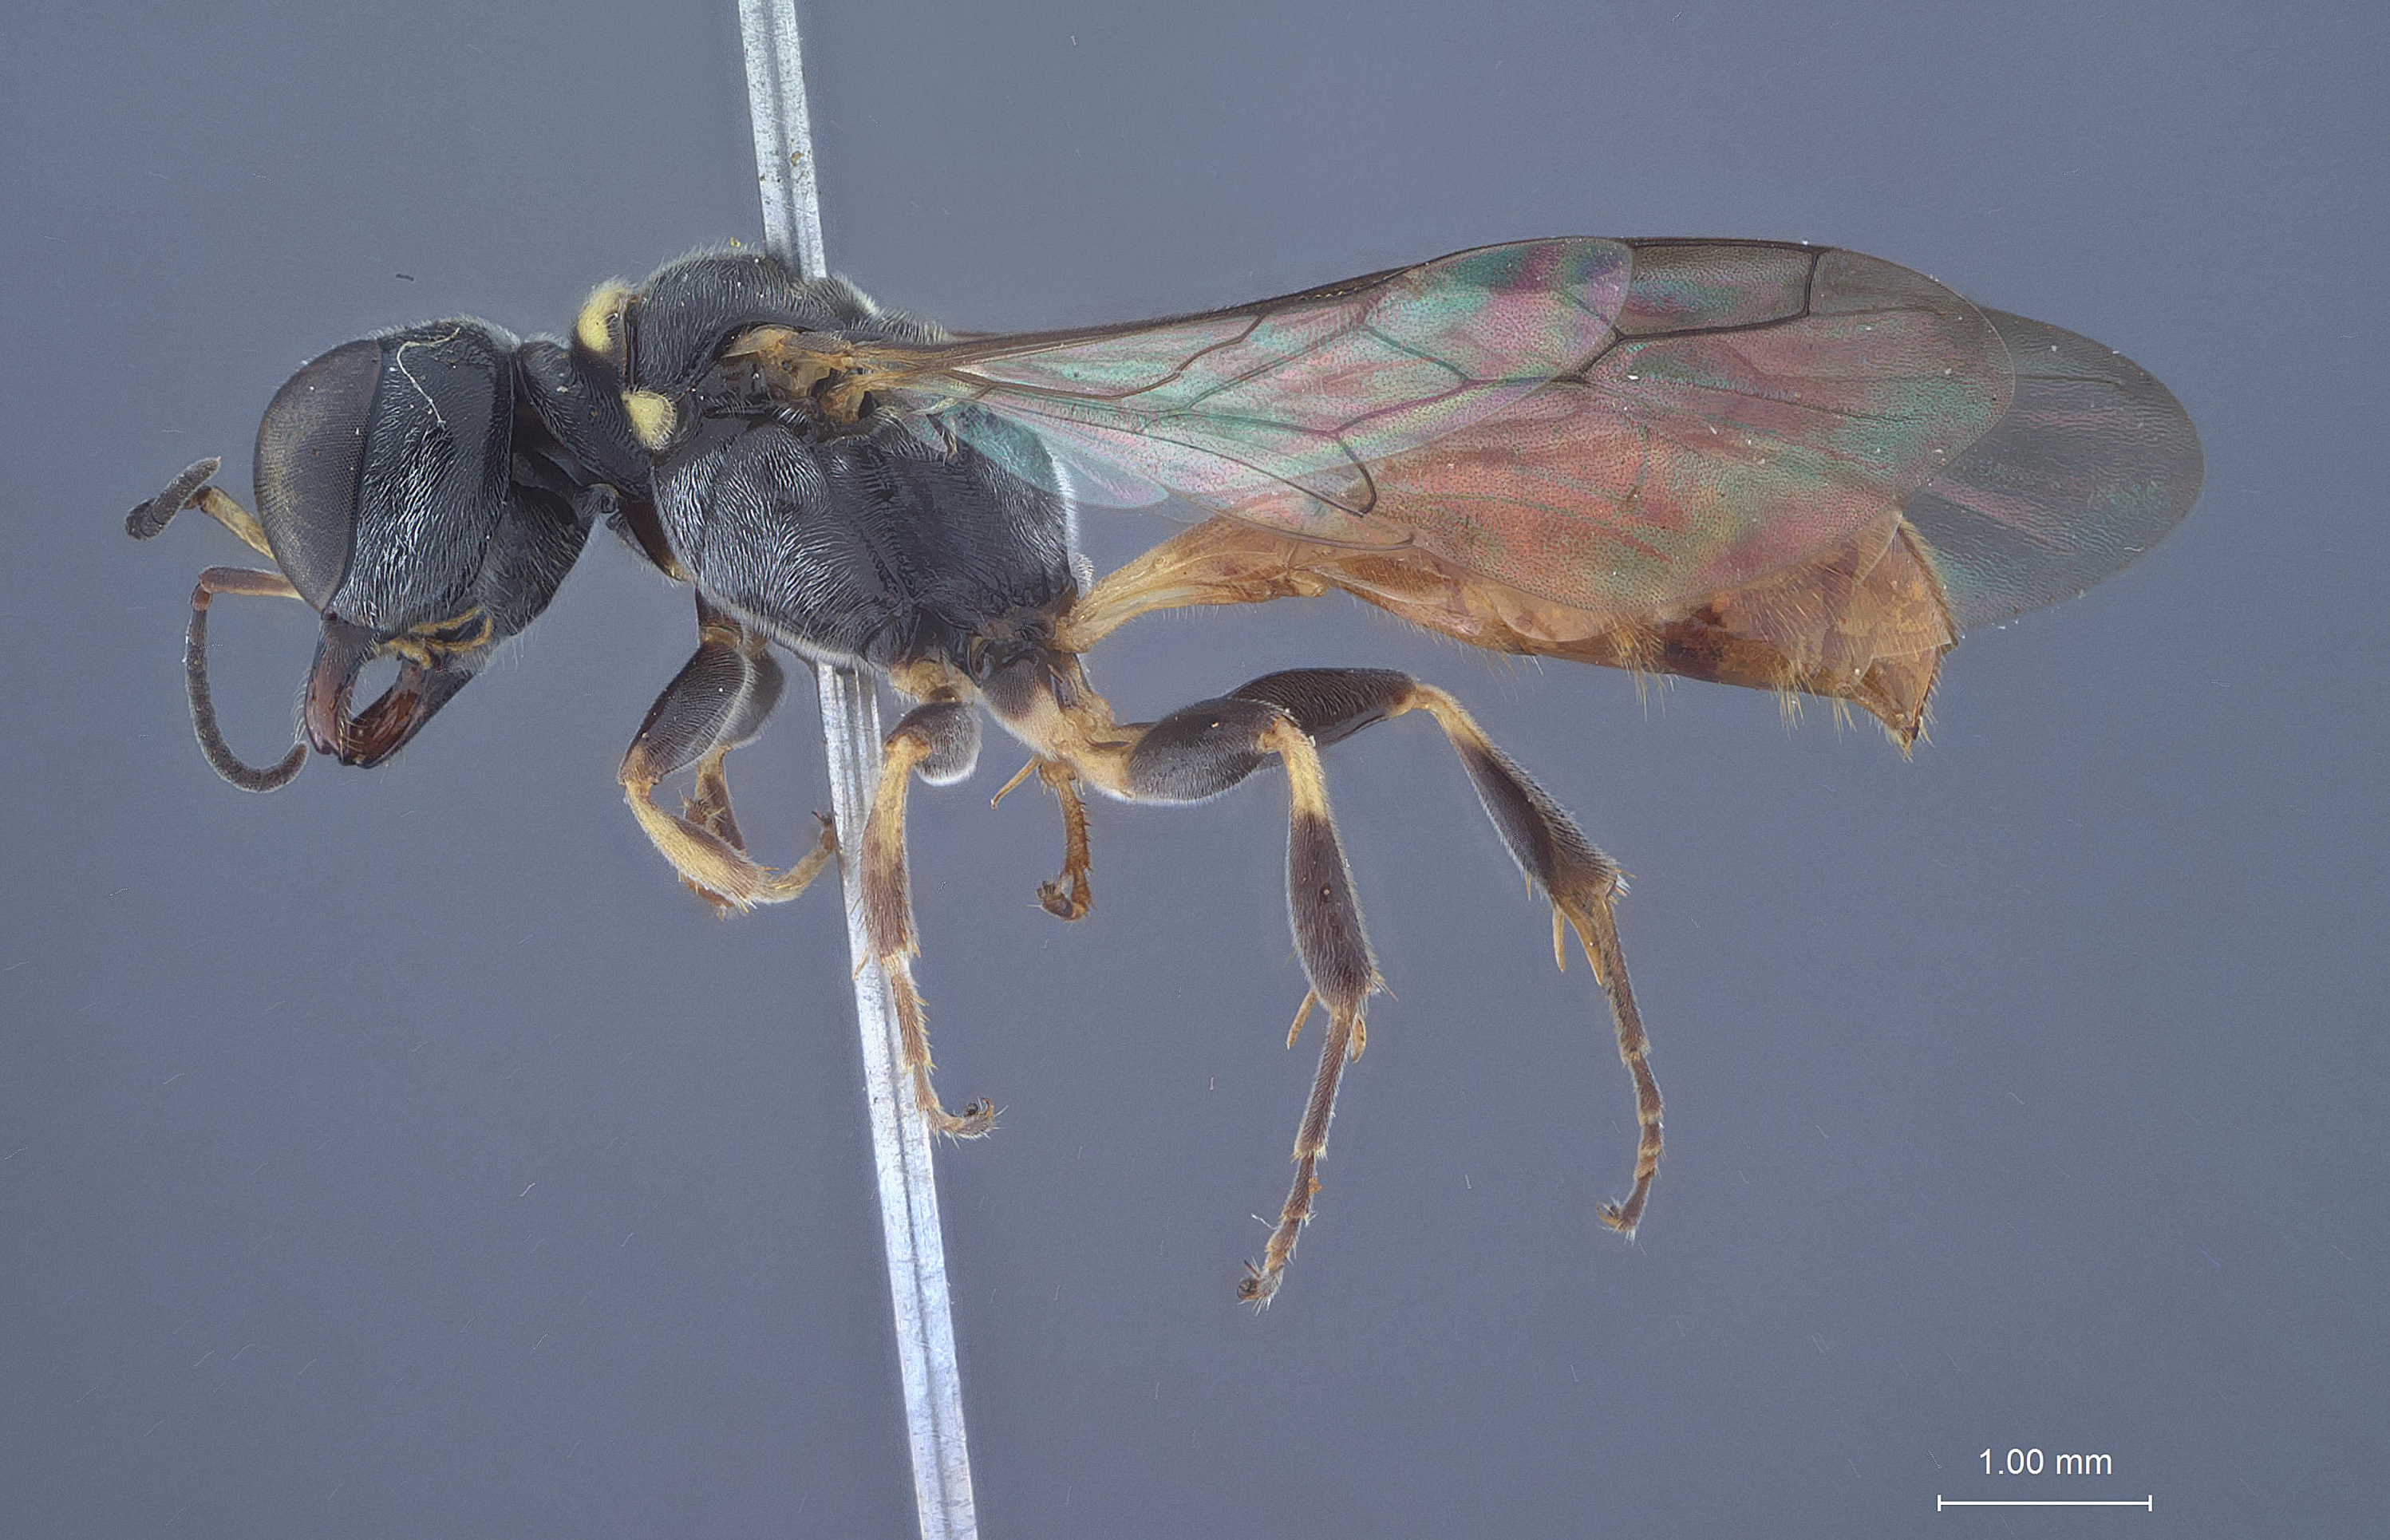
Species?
Crossocerus rufiventris
